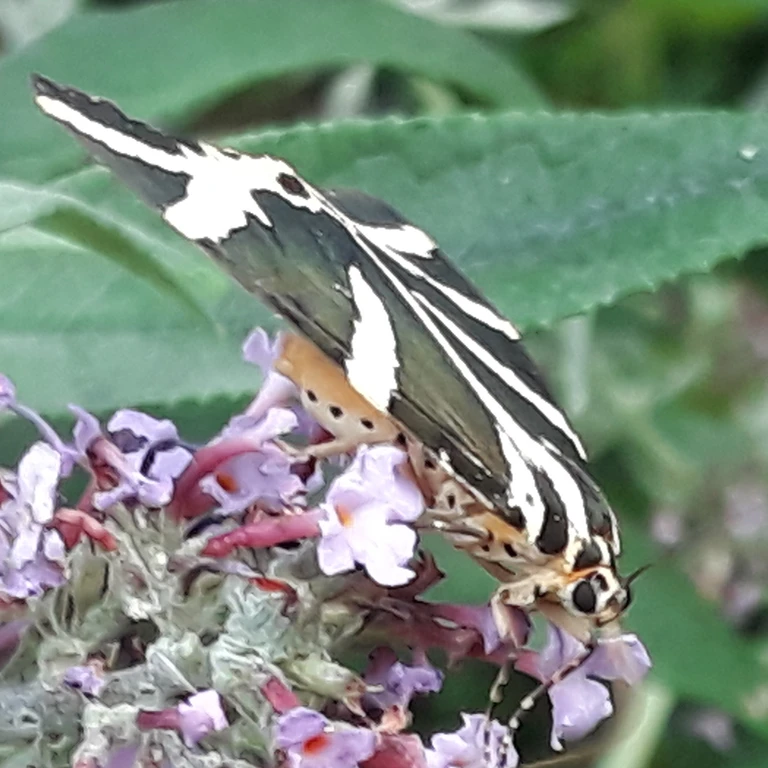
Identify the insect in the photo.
Euplagia quadripunctaria
